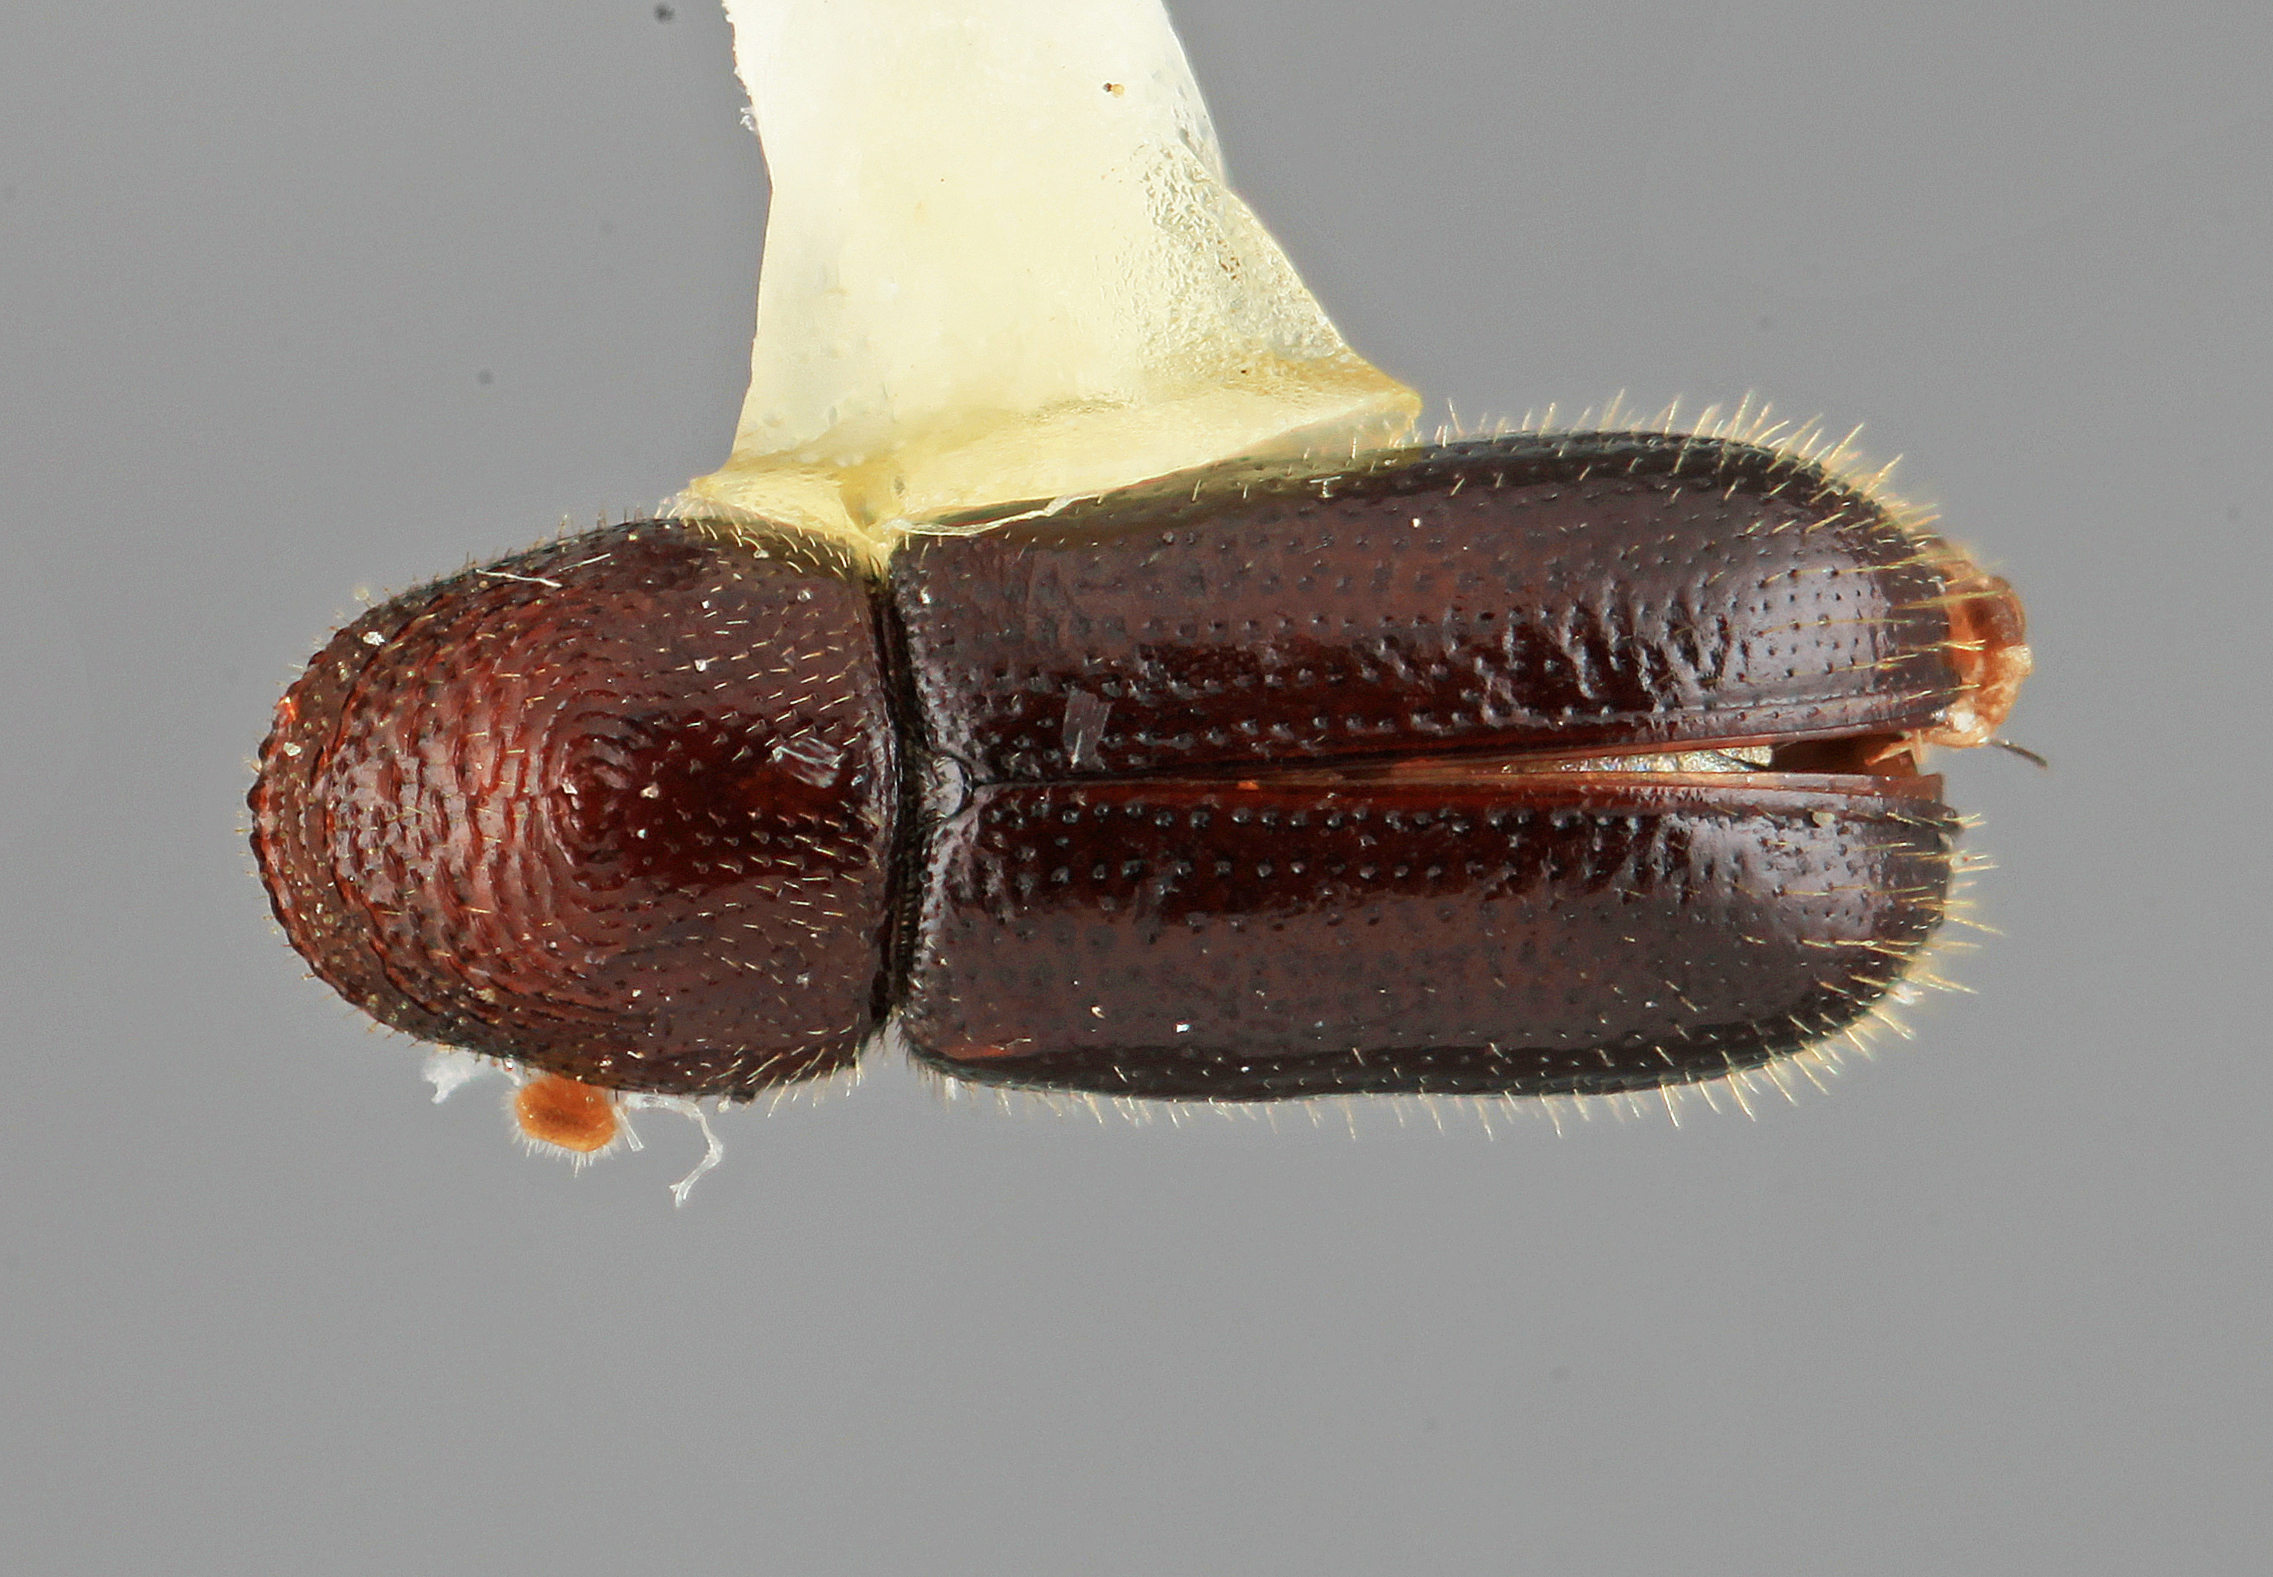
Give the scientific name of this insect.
Pityophthorus separatus
